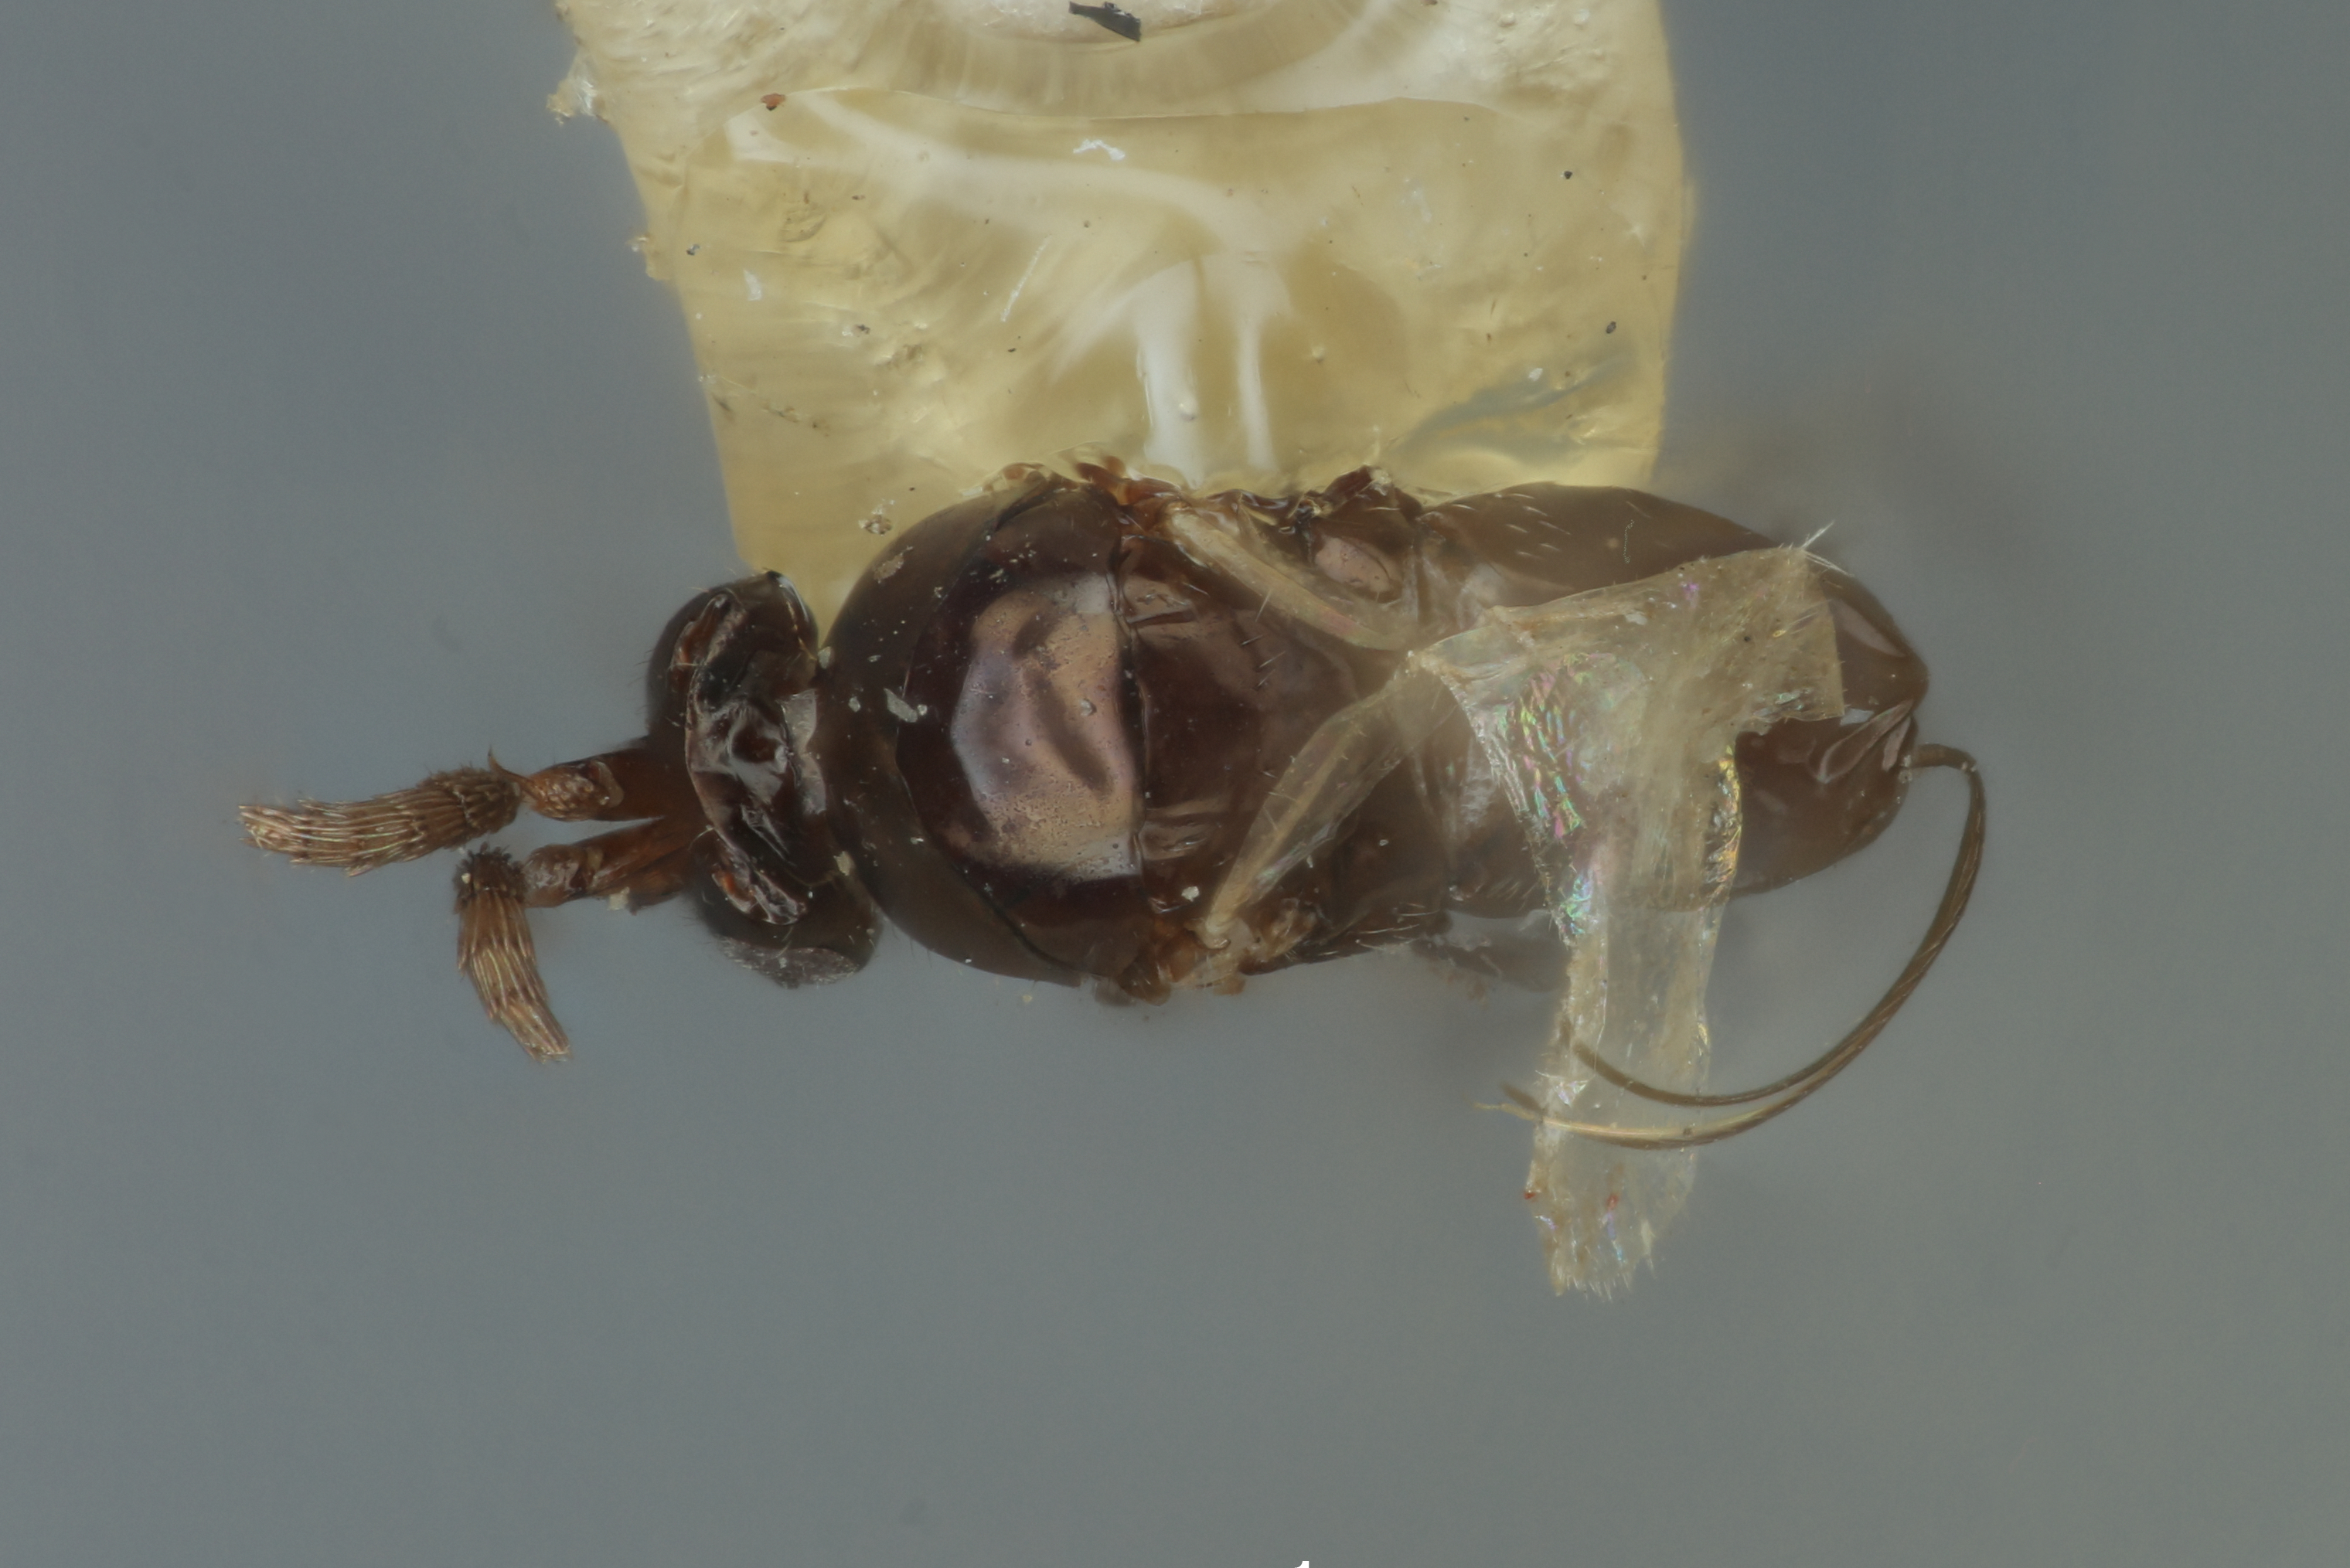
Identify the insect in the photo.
Eisenia mexicana
